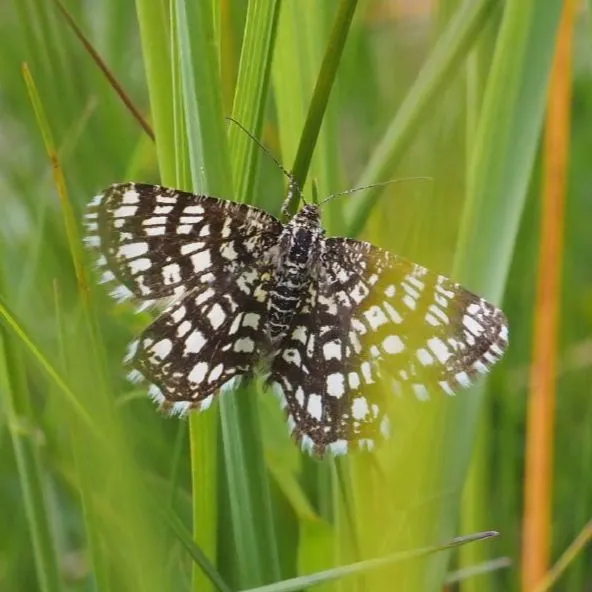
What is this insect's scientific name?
Chiasmia clathrata
